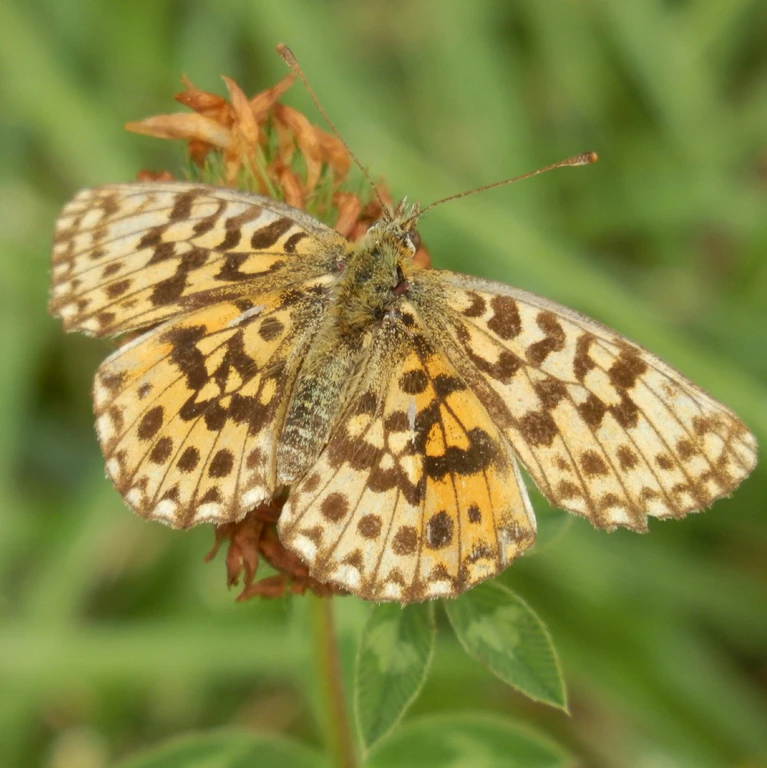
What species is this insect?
Boloria dia
